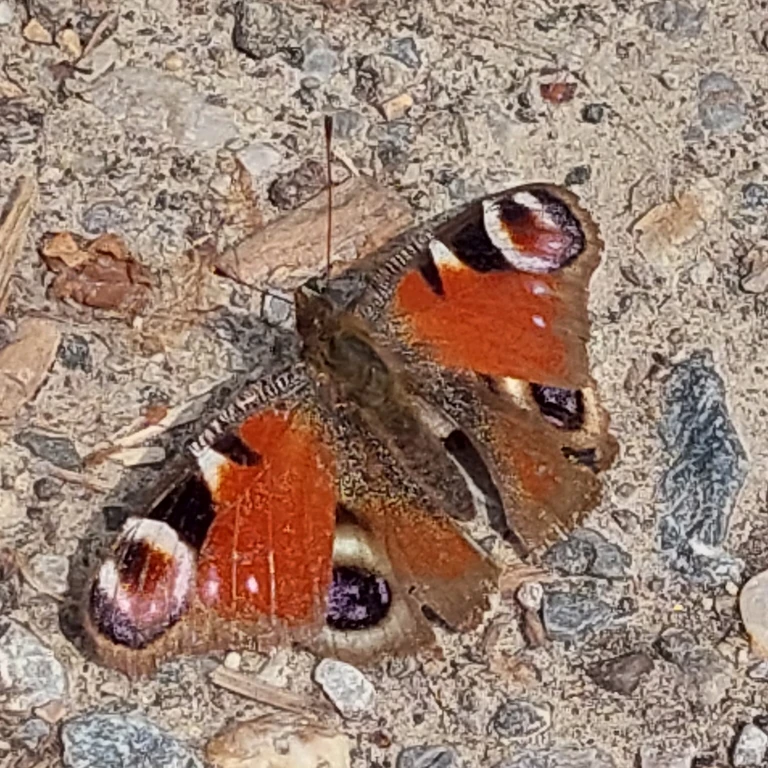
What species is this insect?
Aglais io
